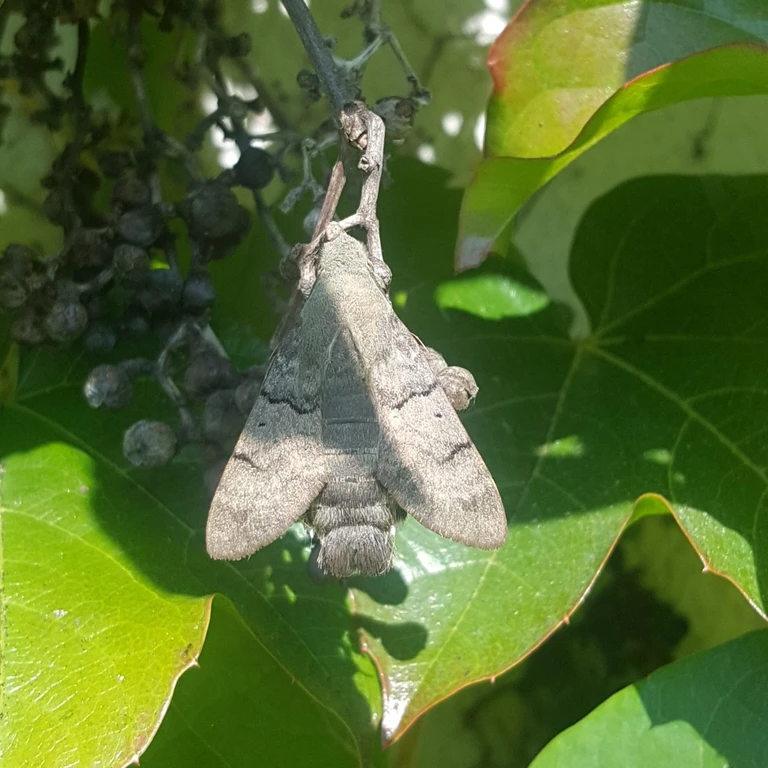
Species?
Macroglossum stellatarum
